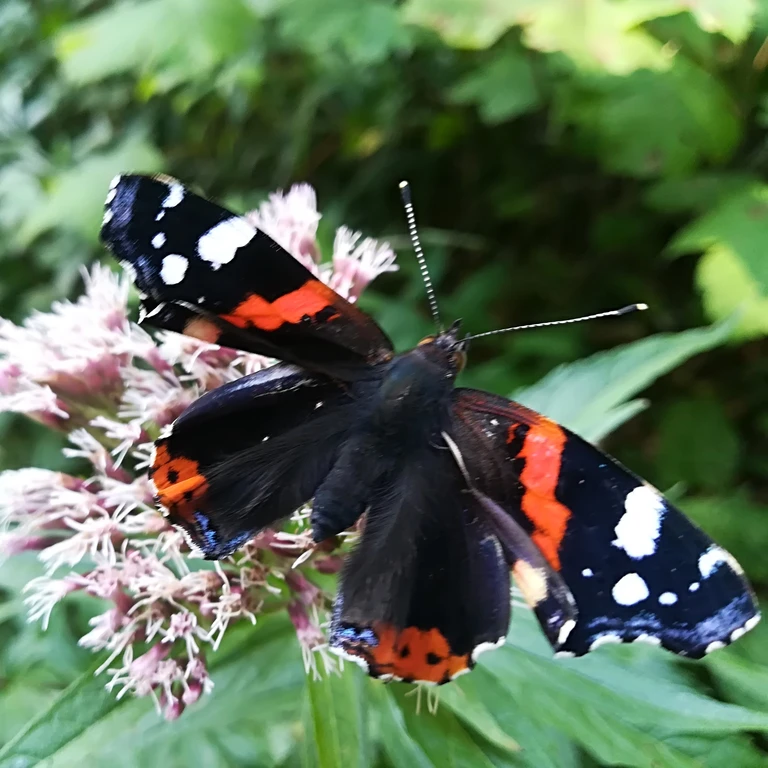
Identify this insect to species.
Vanessa atalanta
